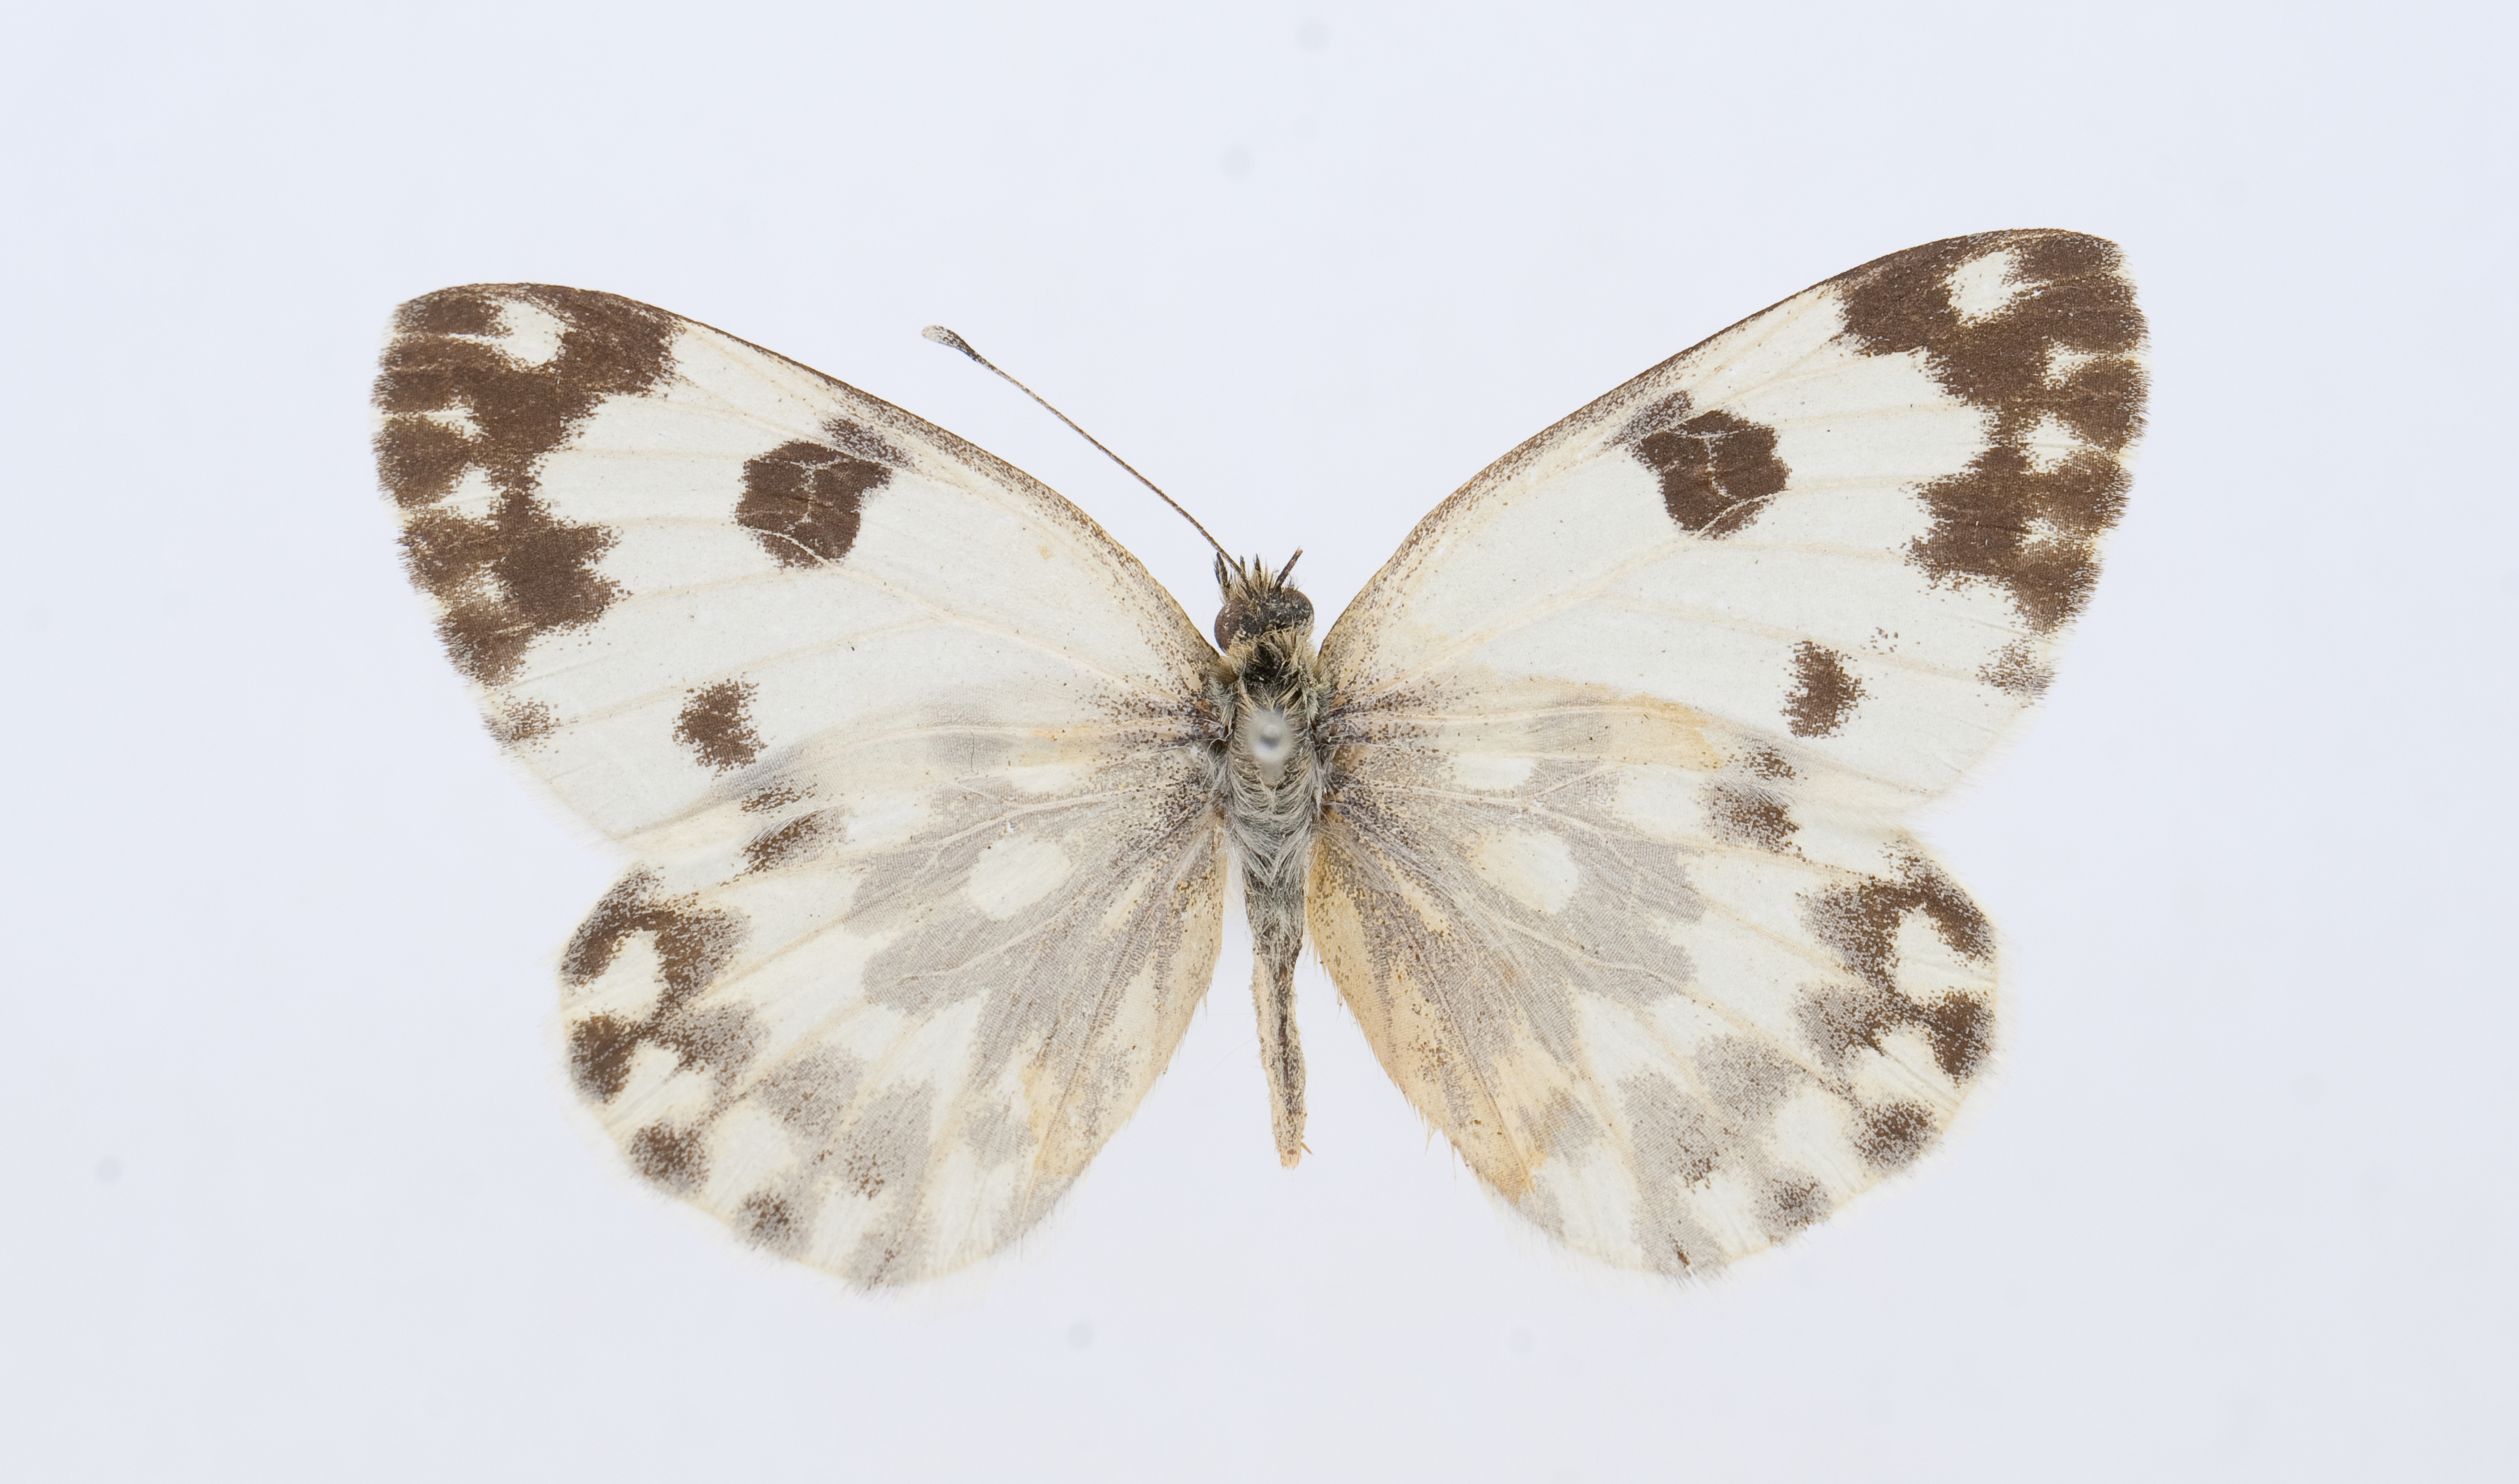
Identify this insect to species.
Pontia glauconome
